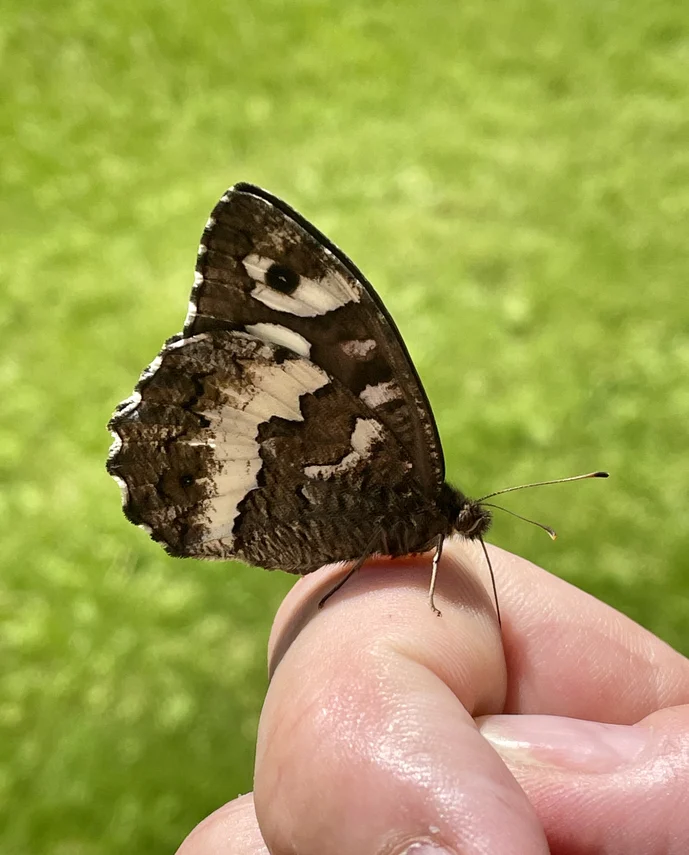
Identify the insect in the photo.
Brintesia circe
